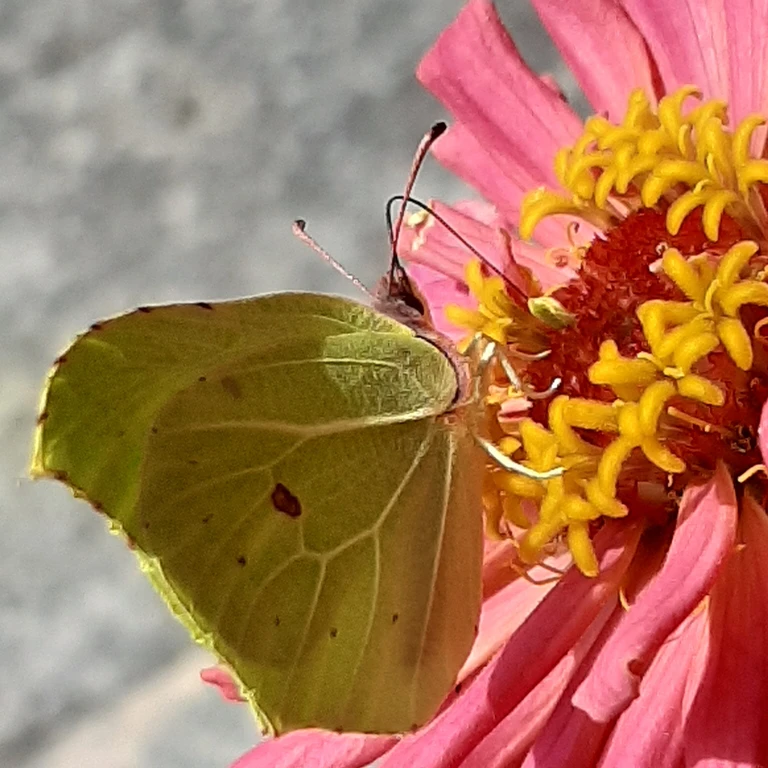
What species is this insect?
Gonepteryx rhamni
